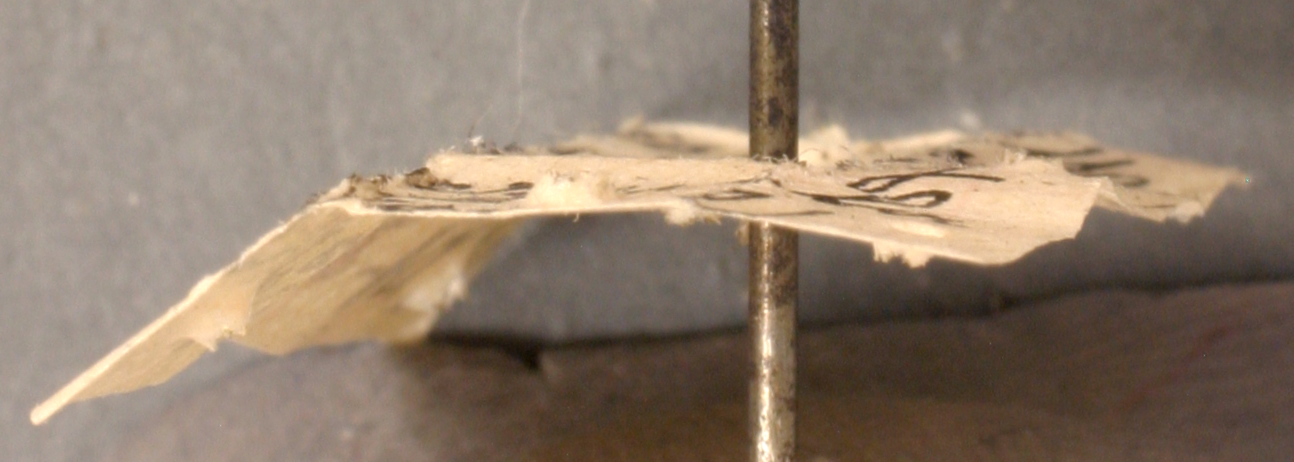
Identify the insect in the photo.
Crematogaster distans
